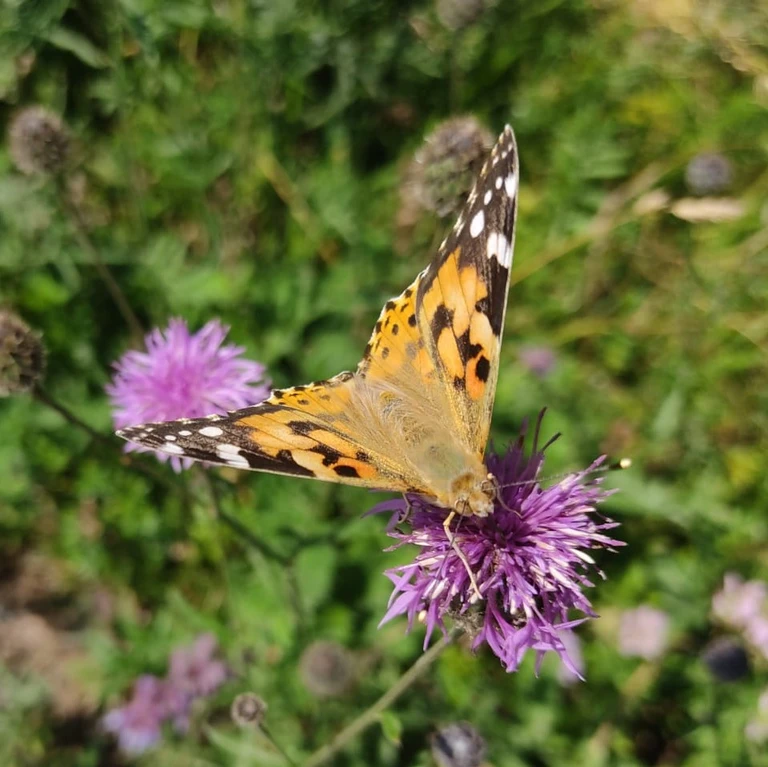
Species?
Vanessa cardui
